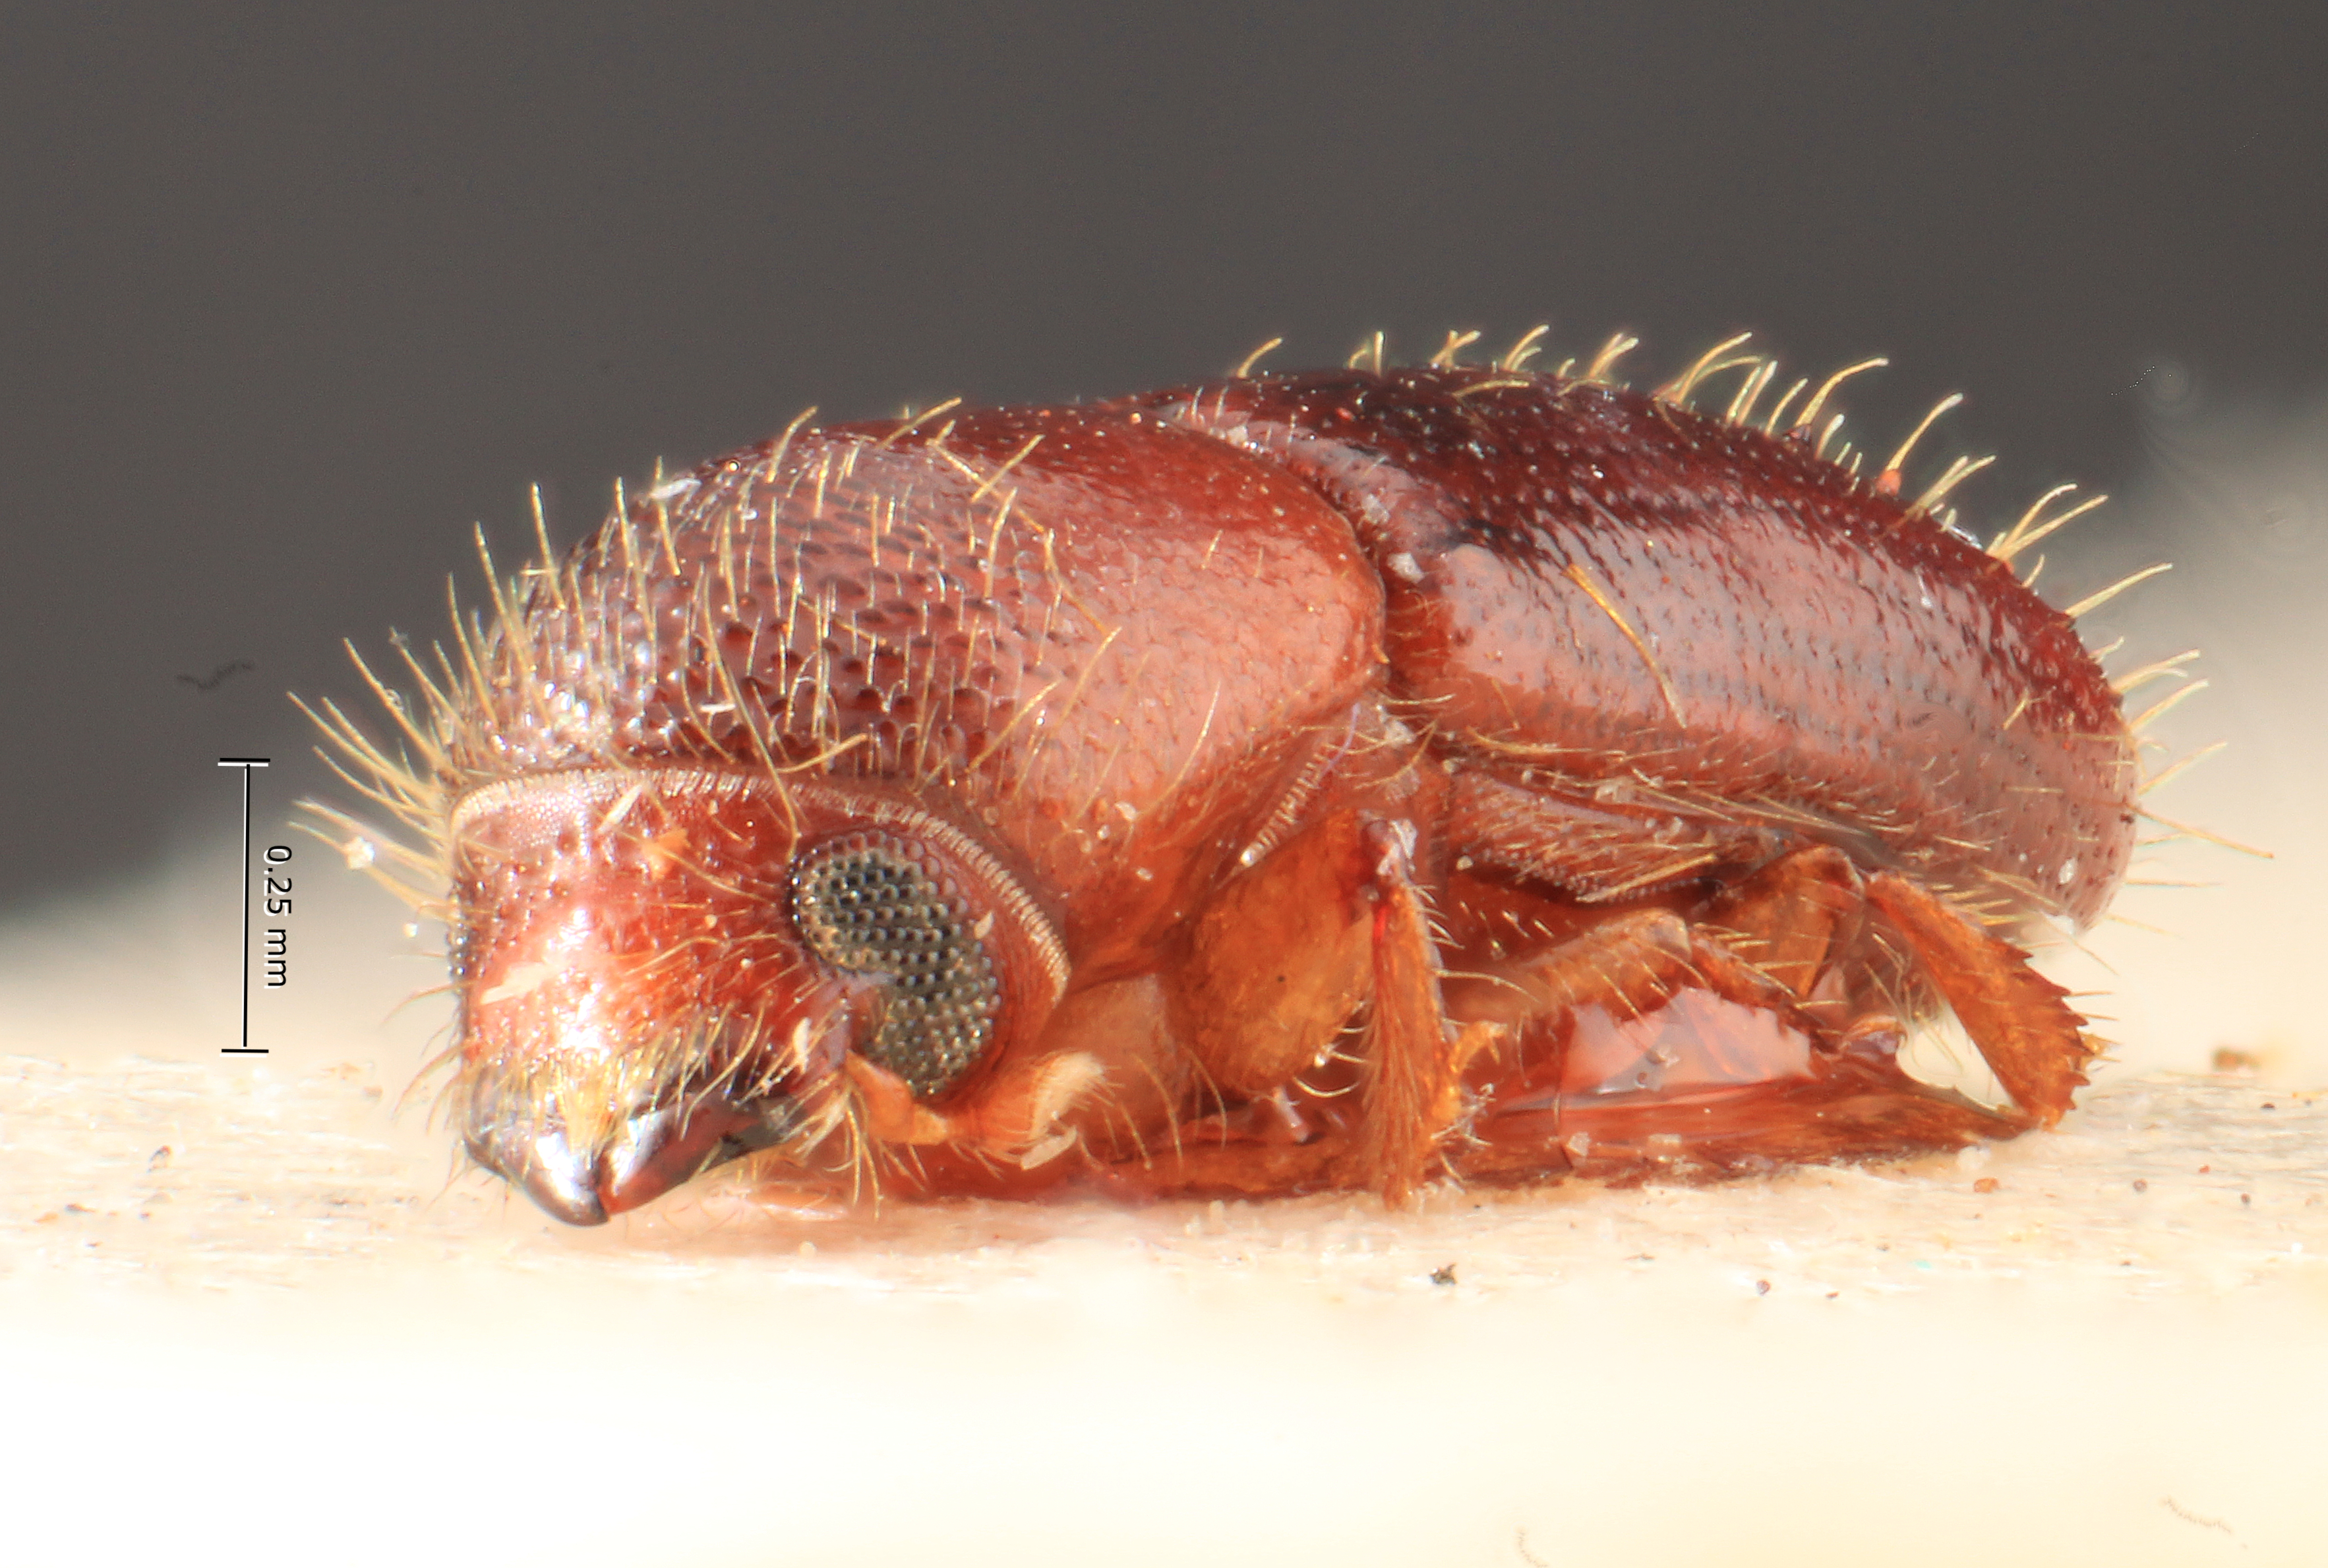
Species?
Xyleborus persimilis
